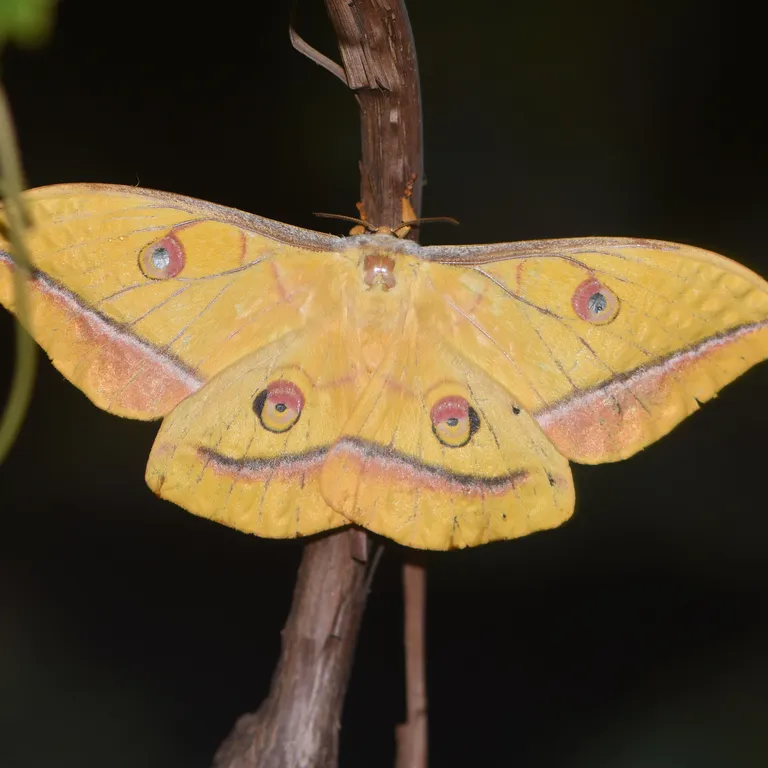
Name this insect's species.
Antheraea yamamai
